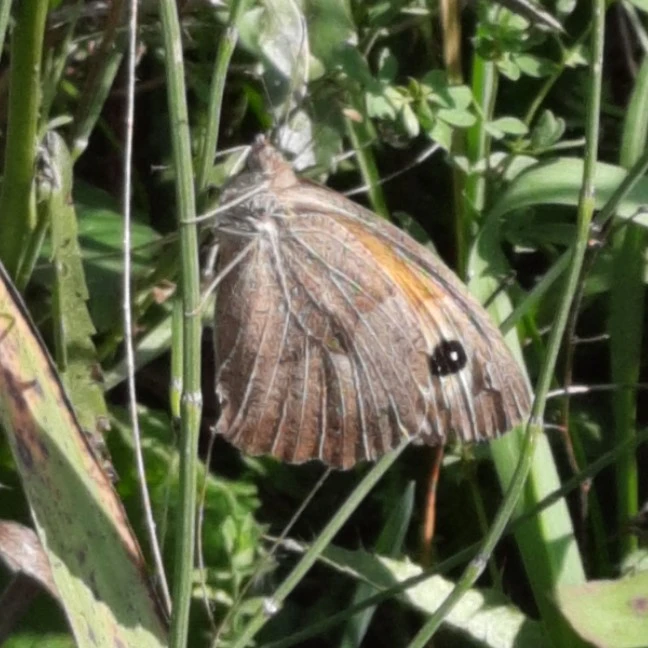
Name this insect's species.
Maniola jurtina
